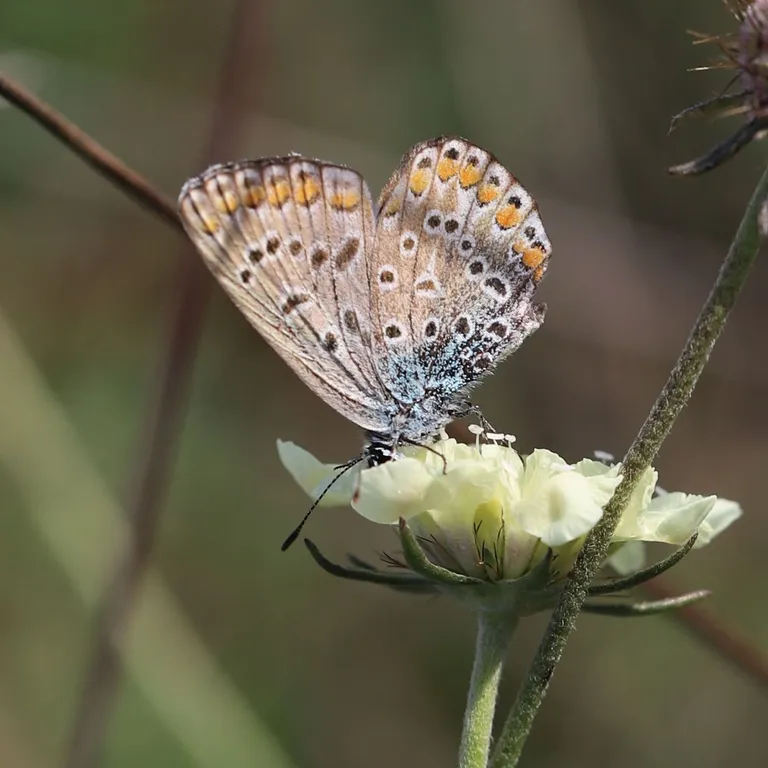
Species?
Polyommatus icarus
